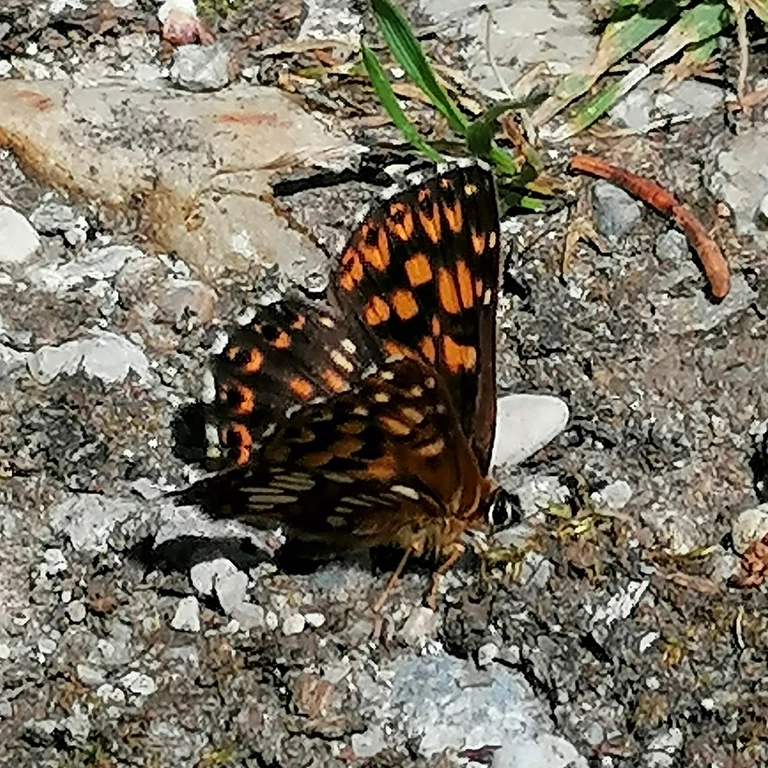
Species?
Hamearis lucina
